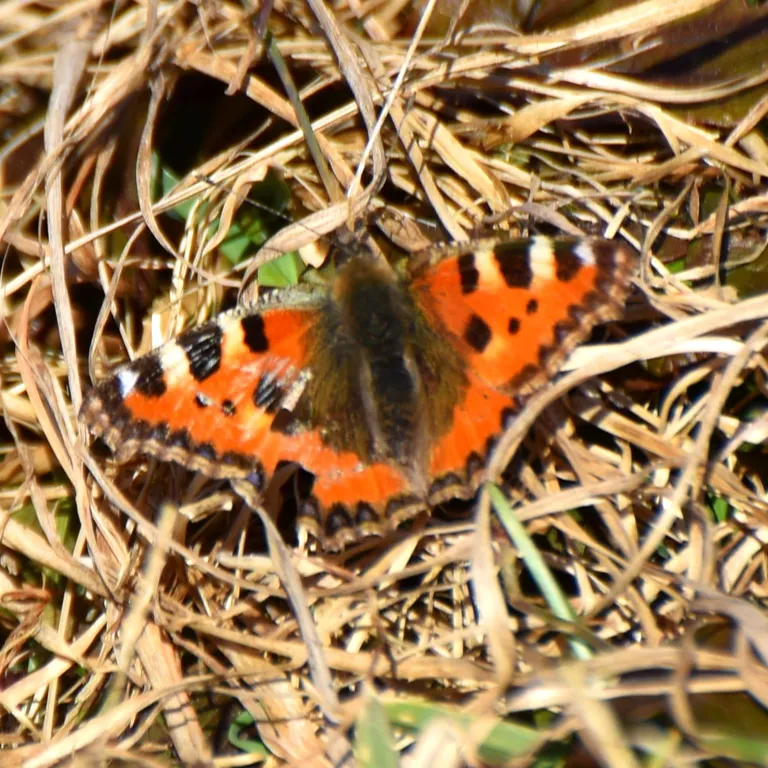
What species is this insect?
Aglais urticae
